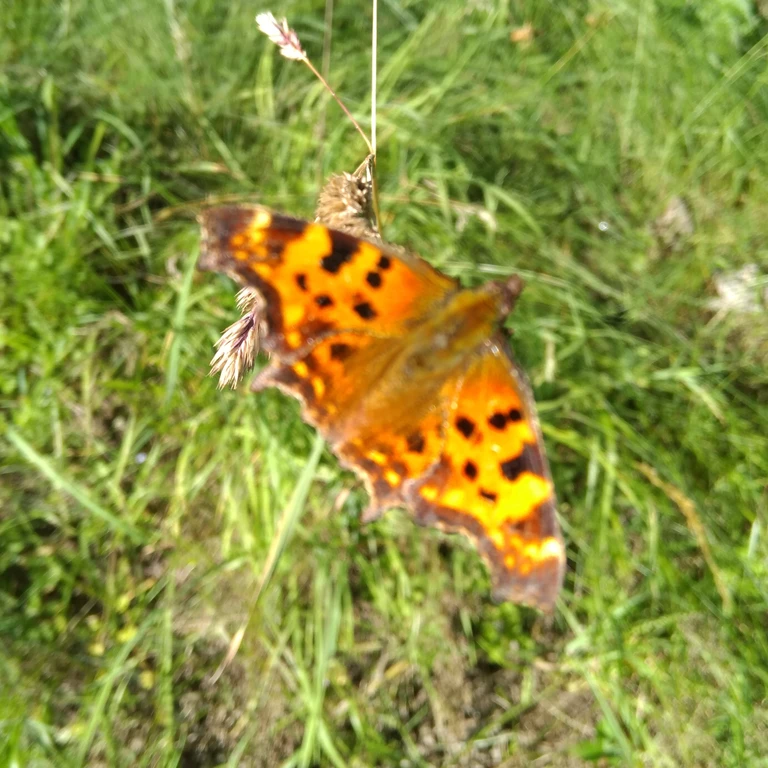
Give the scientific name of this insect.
Polygonia c-album
